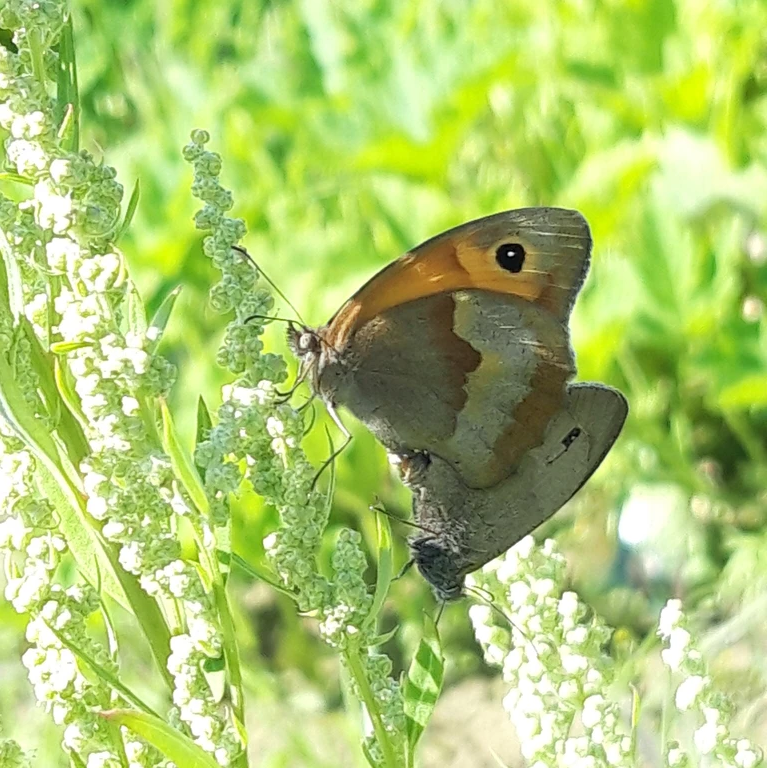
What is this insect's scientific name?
Maniola jurtina
